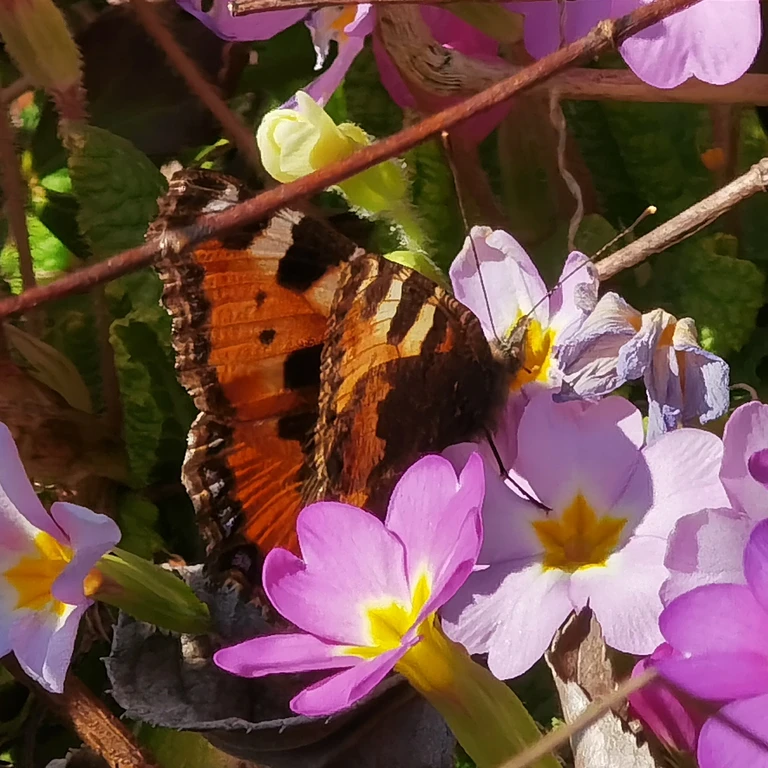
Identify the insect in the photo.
Aglais urticae
